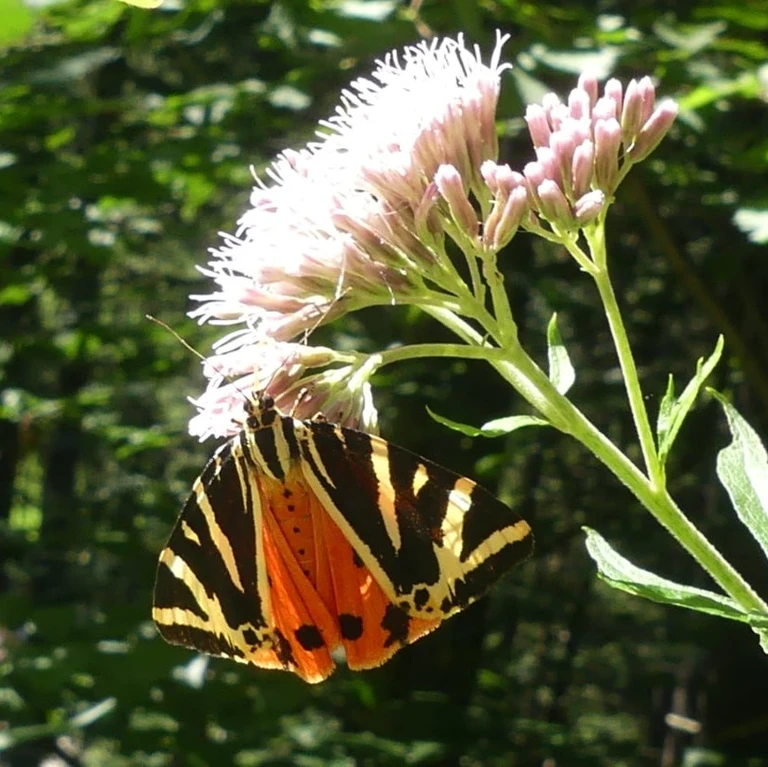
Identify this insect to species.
Euplagia quadripunctaria
